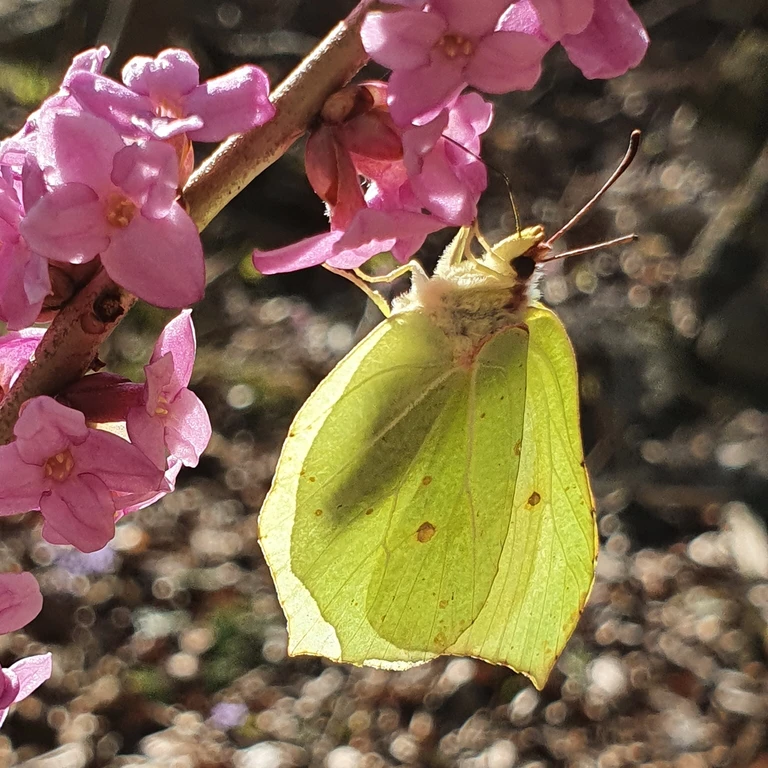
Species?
Gonepteryx rhamni
